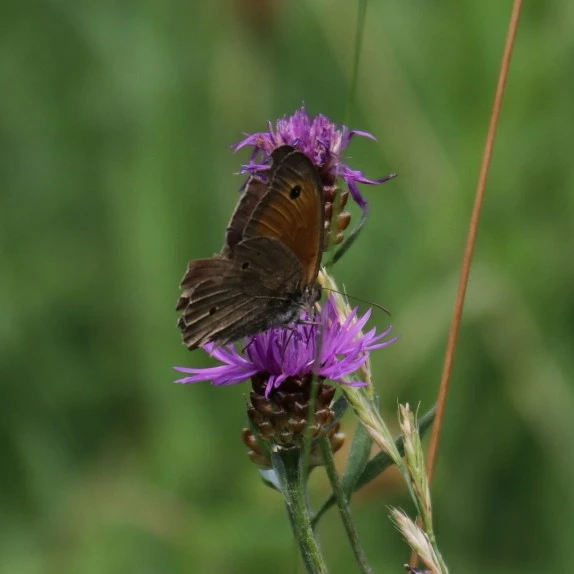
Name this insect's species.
Maniola jurtina
